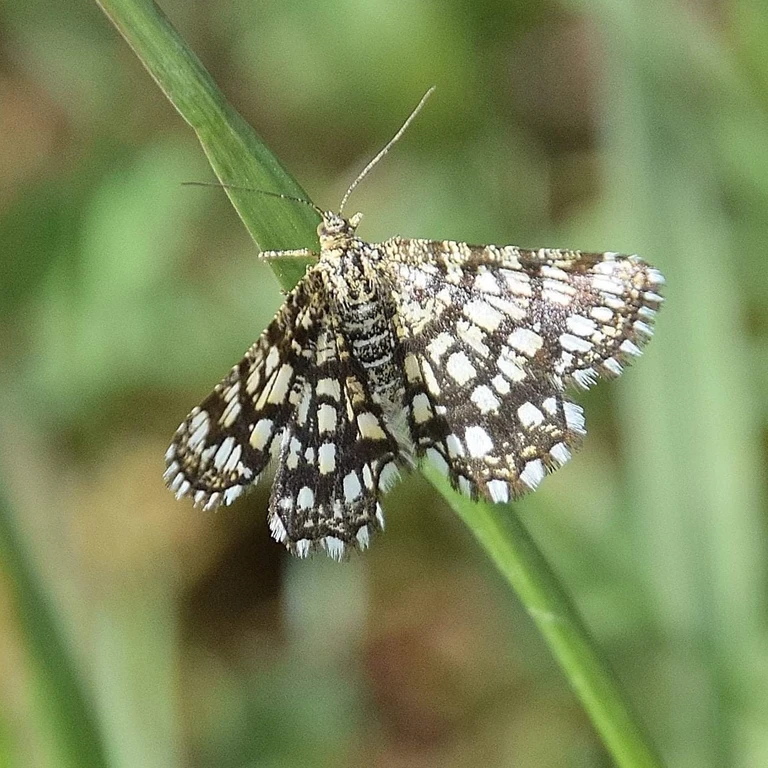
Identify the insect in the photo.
Chiasmia clathrata
